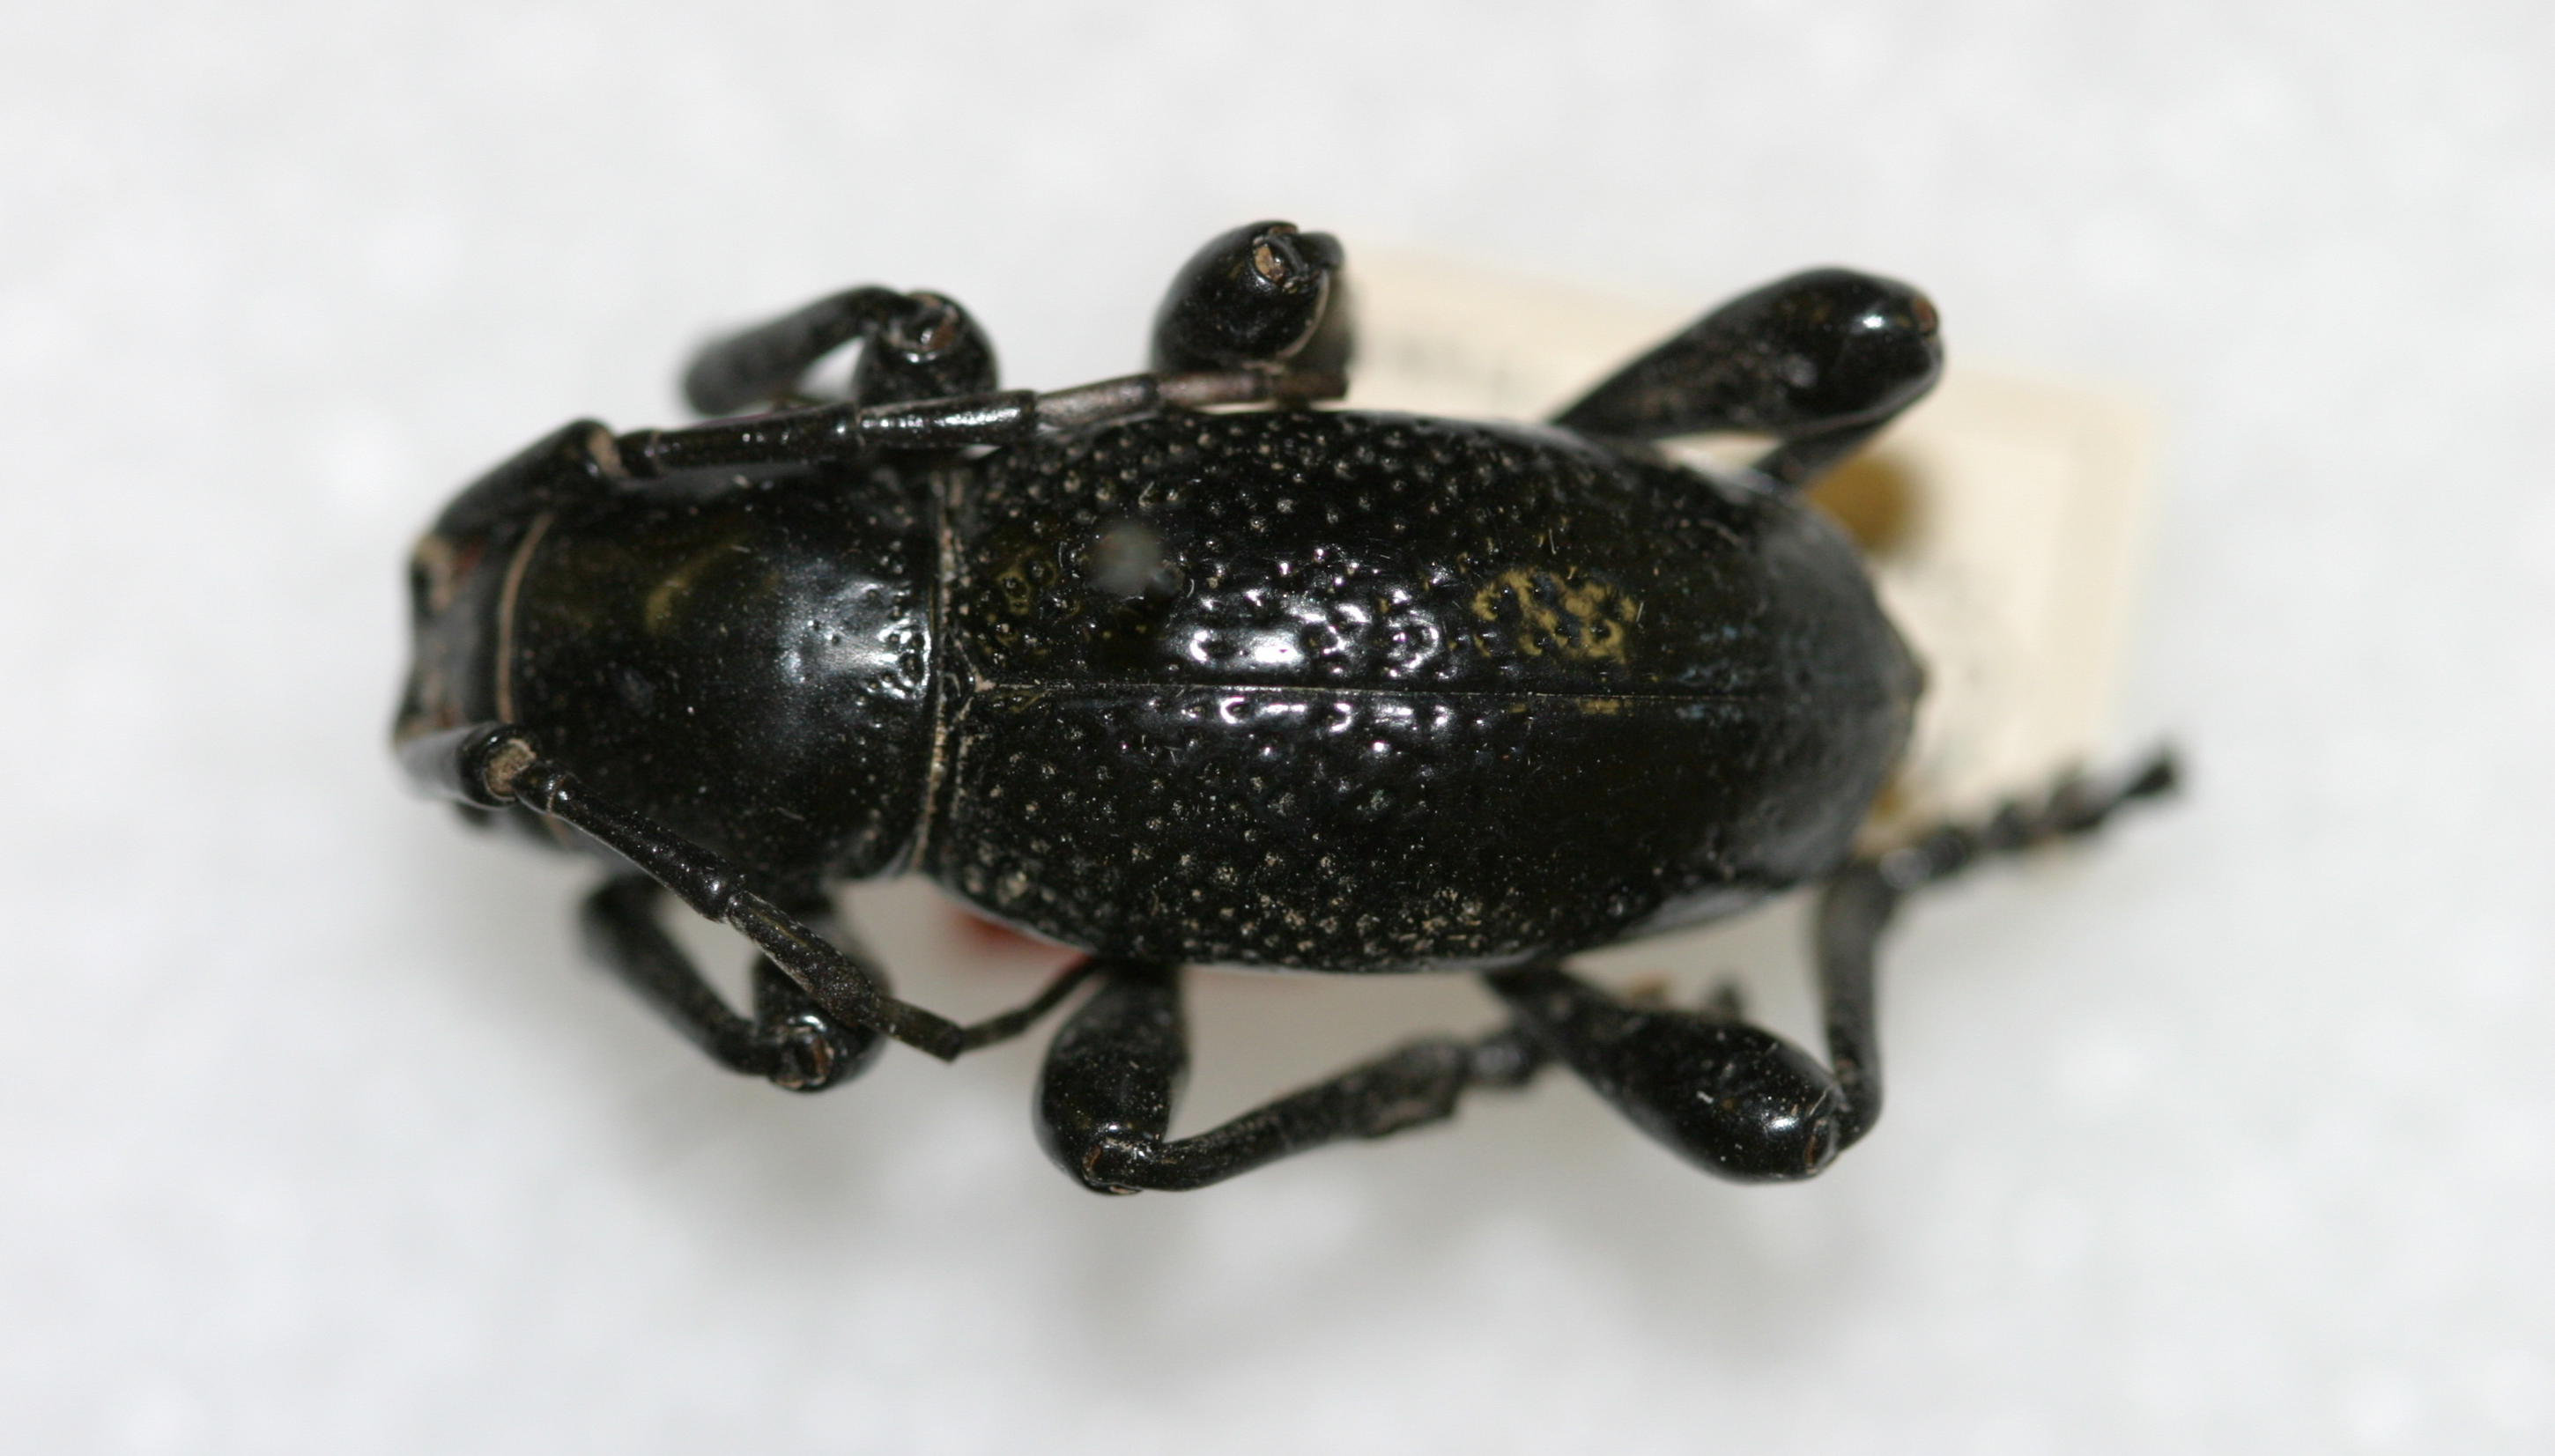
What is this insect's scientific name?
Moneilema rugosipennis (also Moneilema armatum)
